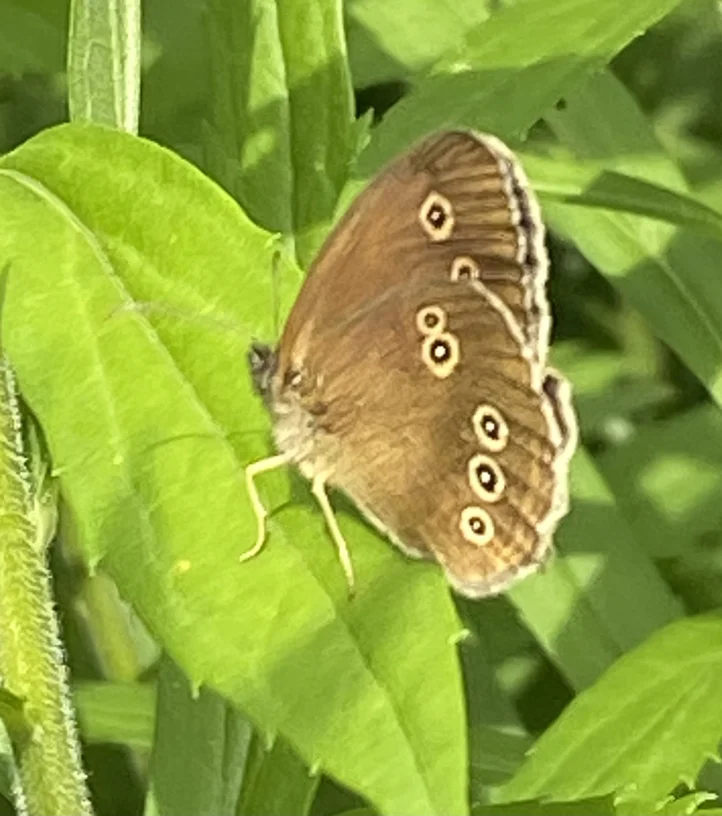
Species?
Aphantopus hyperantus
